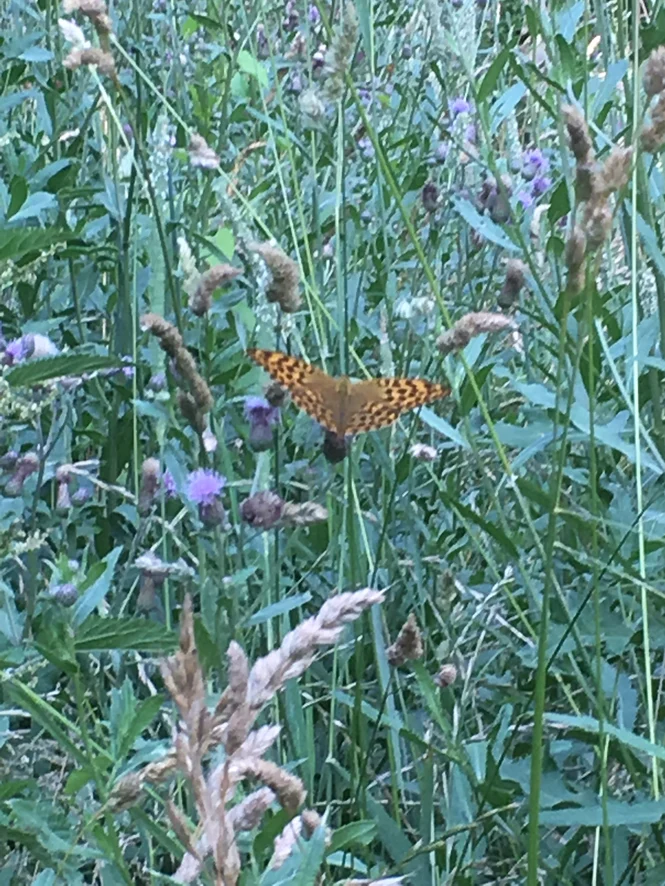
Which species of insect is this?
Argynnis paphia
